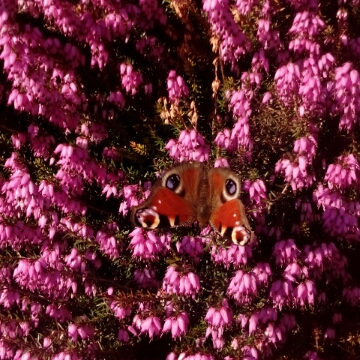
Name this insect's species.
Aglais io
